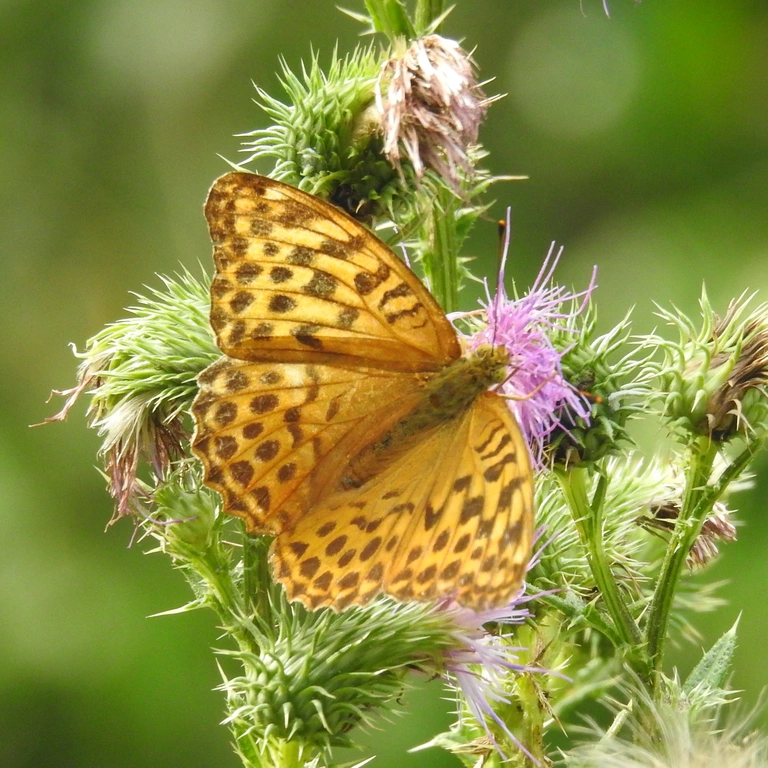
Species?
Argynnis paphia
